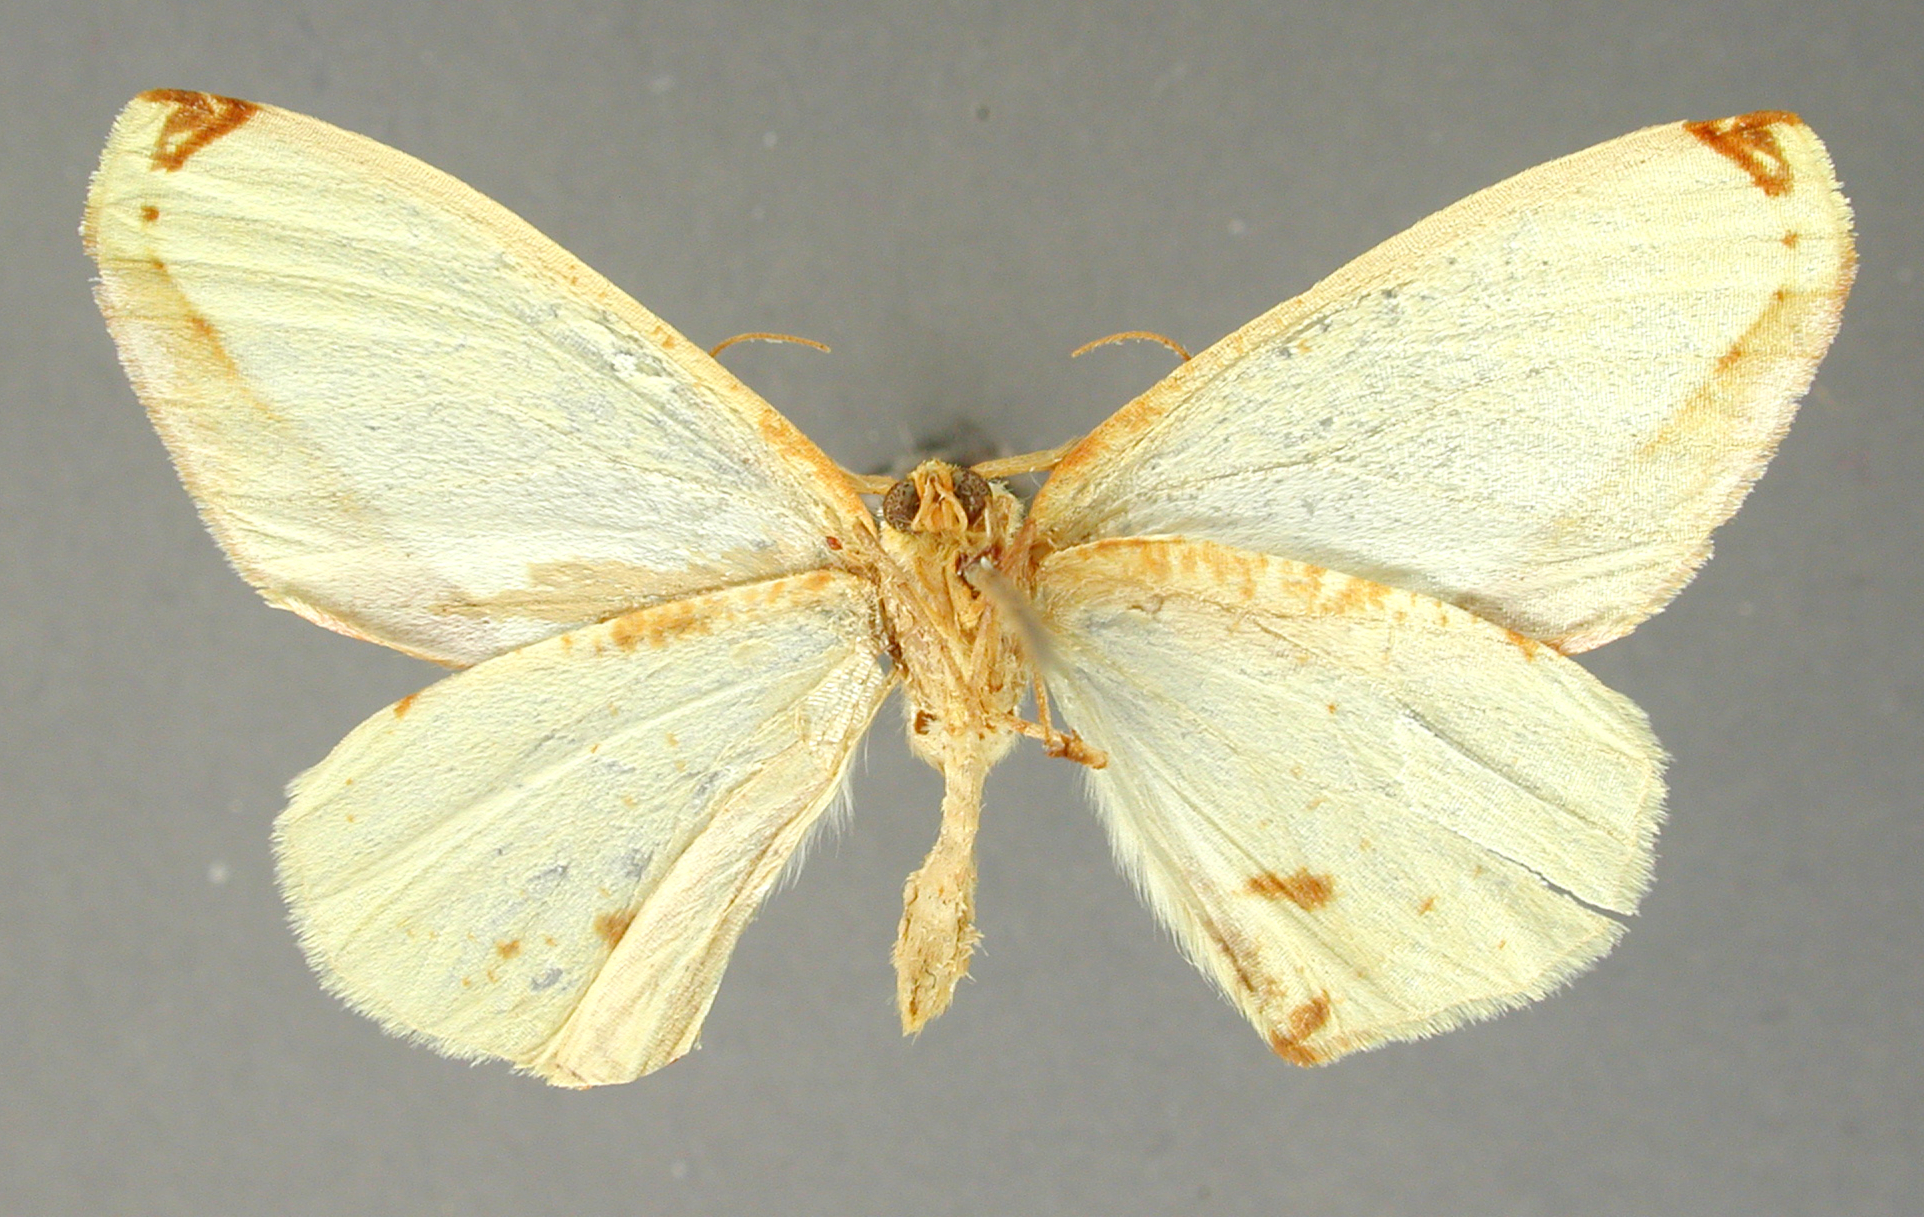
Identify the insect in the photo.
Sicya dognini
